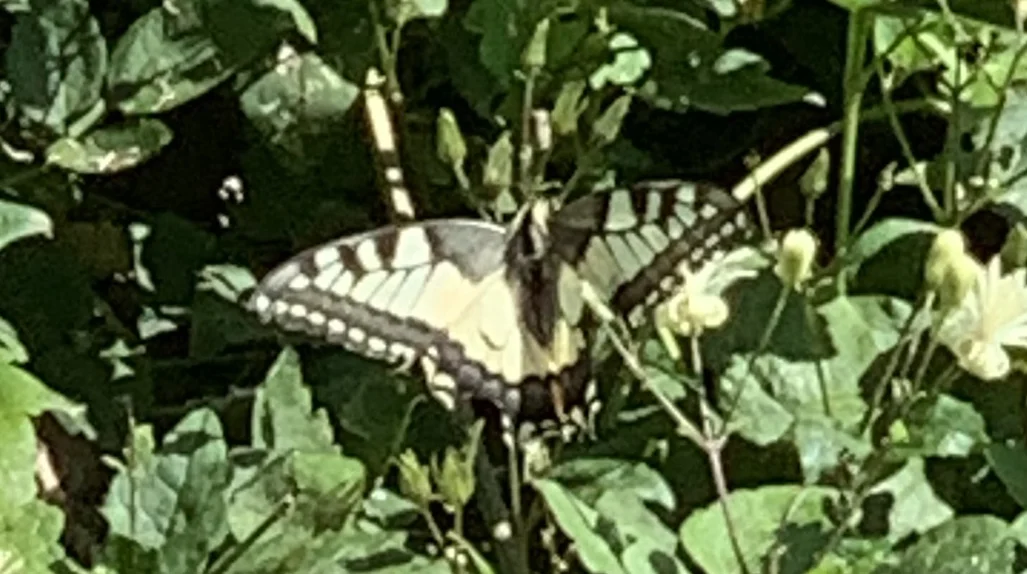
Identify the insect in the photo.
Papilio machaon
